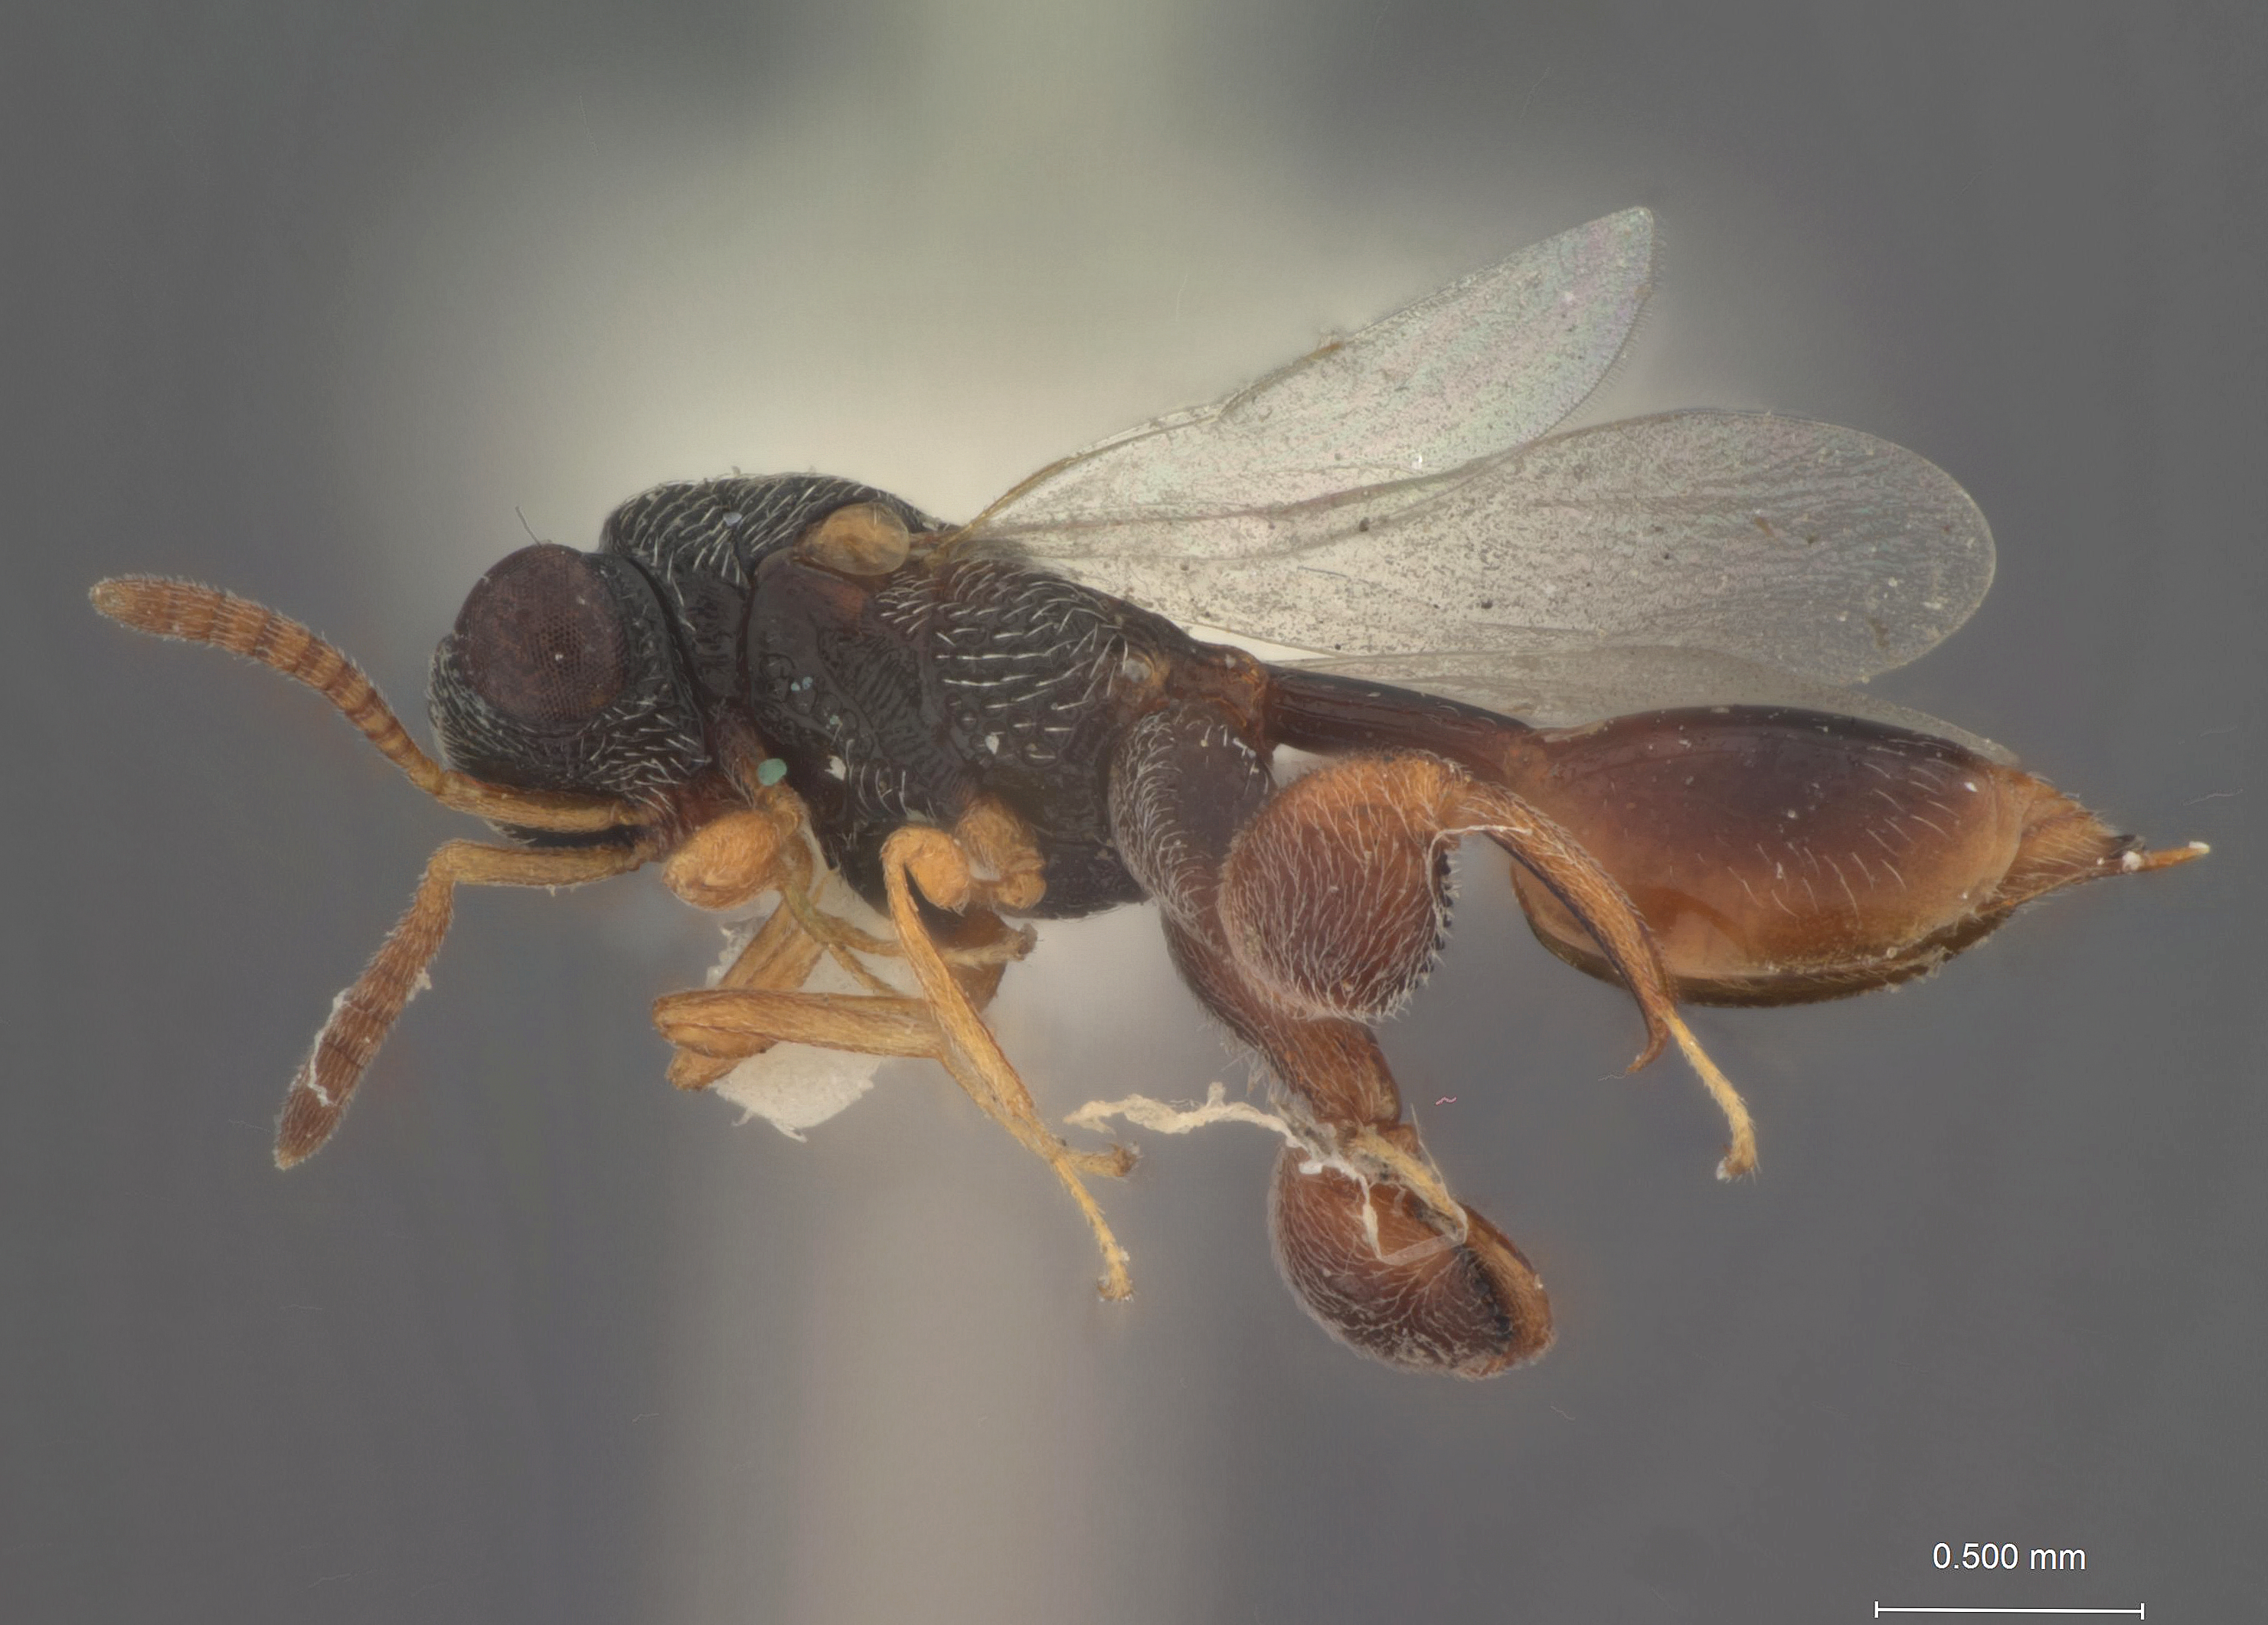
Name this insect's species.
Chalcitella borivilia
